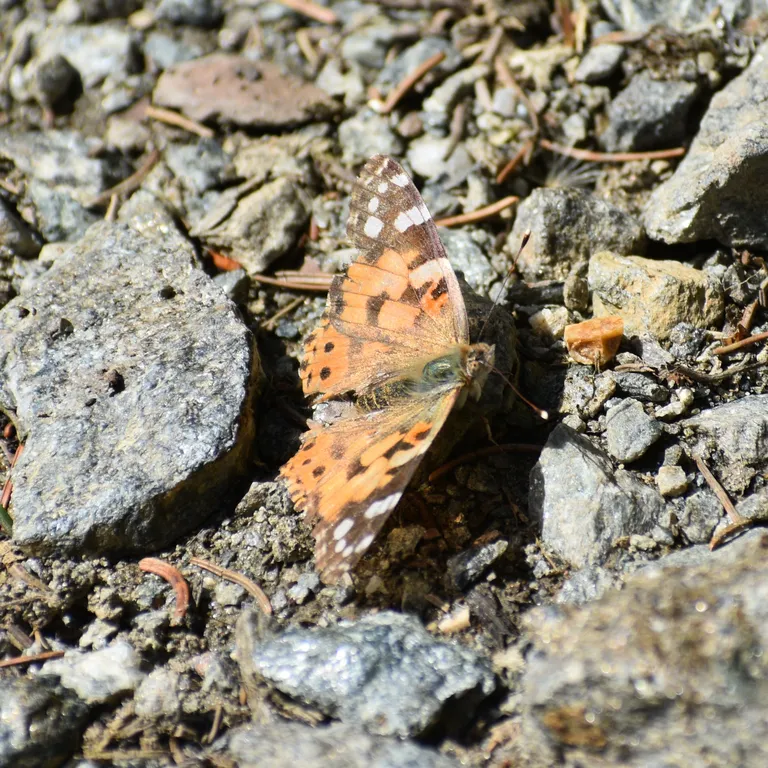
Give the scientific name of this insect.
Vanessa cardui
